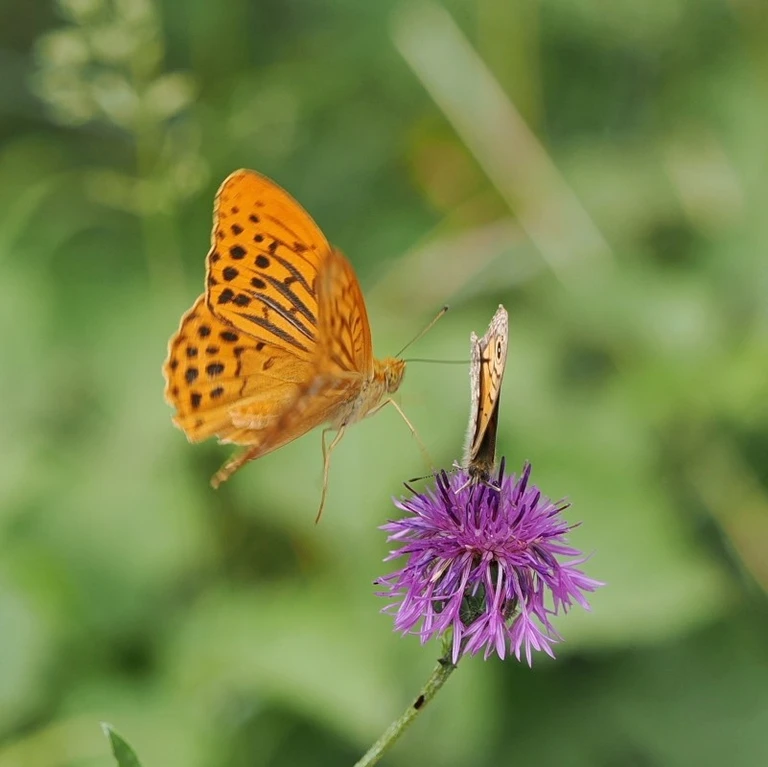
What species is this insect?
Argynnis paphia
